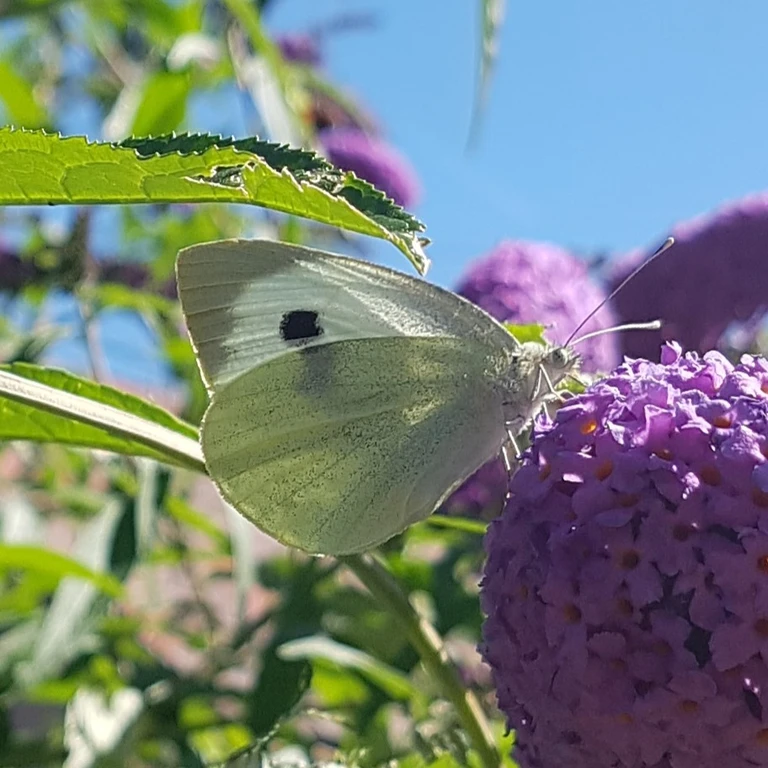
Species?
Pieris brassicae
